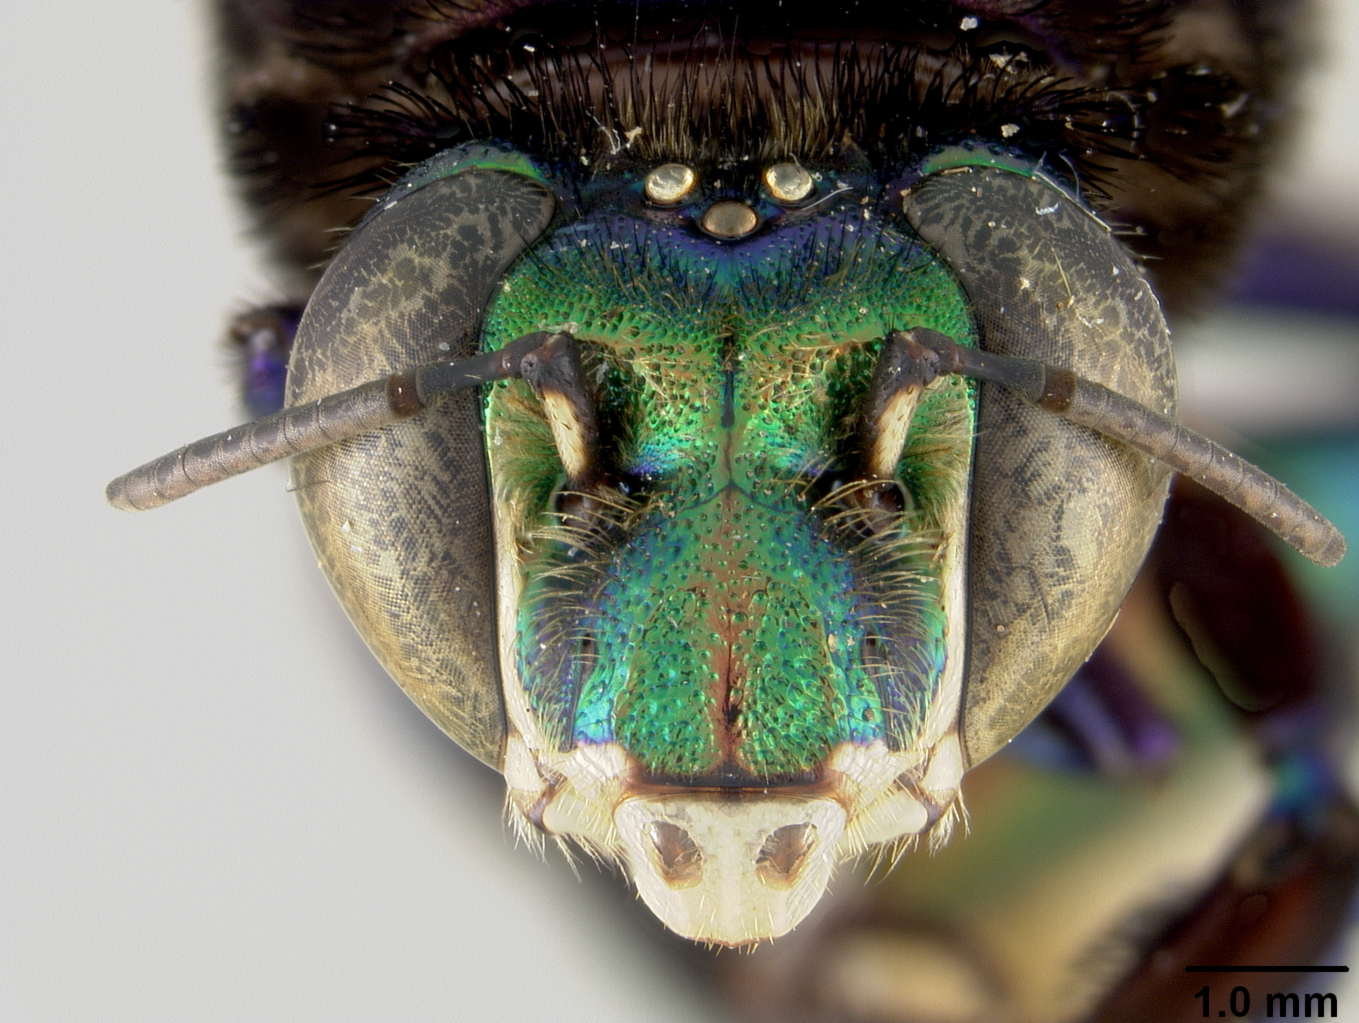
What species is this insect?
Euglossa tiputini
